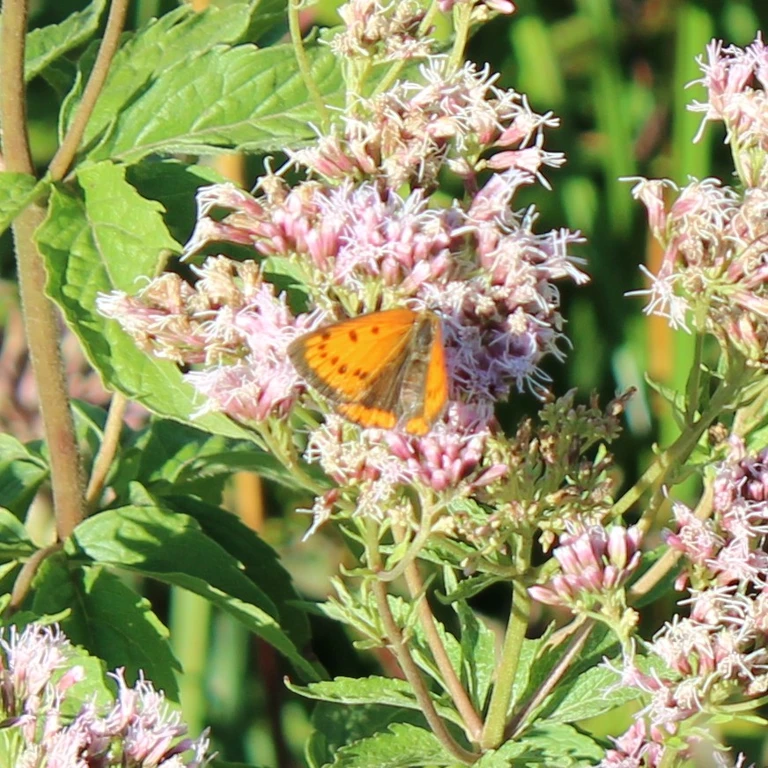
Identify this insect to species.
Lycaena dispar
